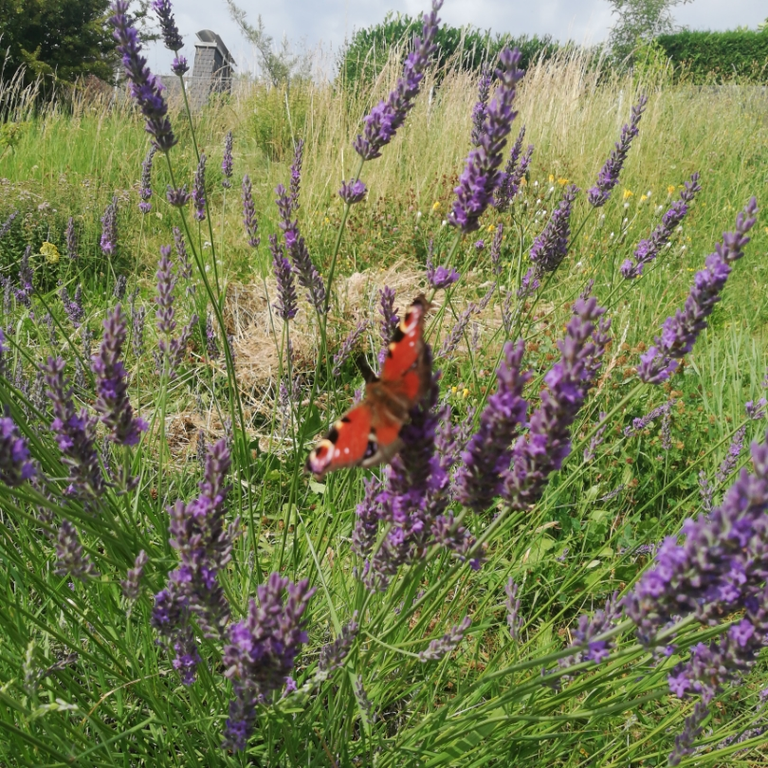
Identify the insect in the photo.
Aglais io
